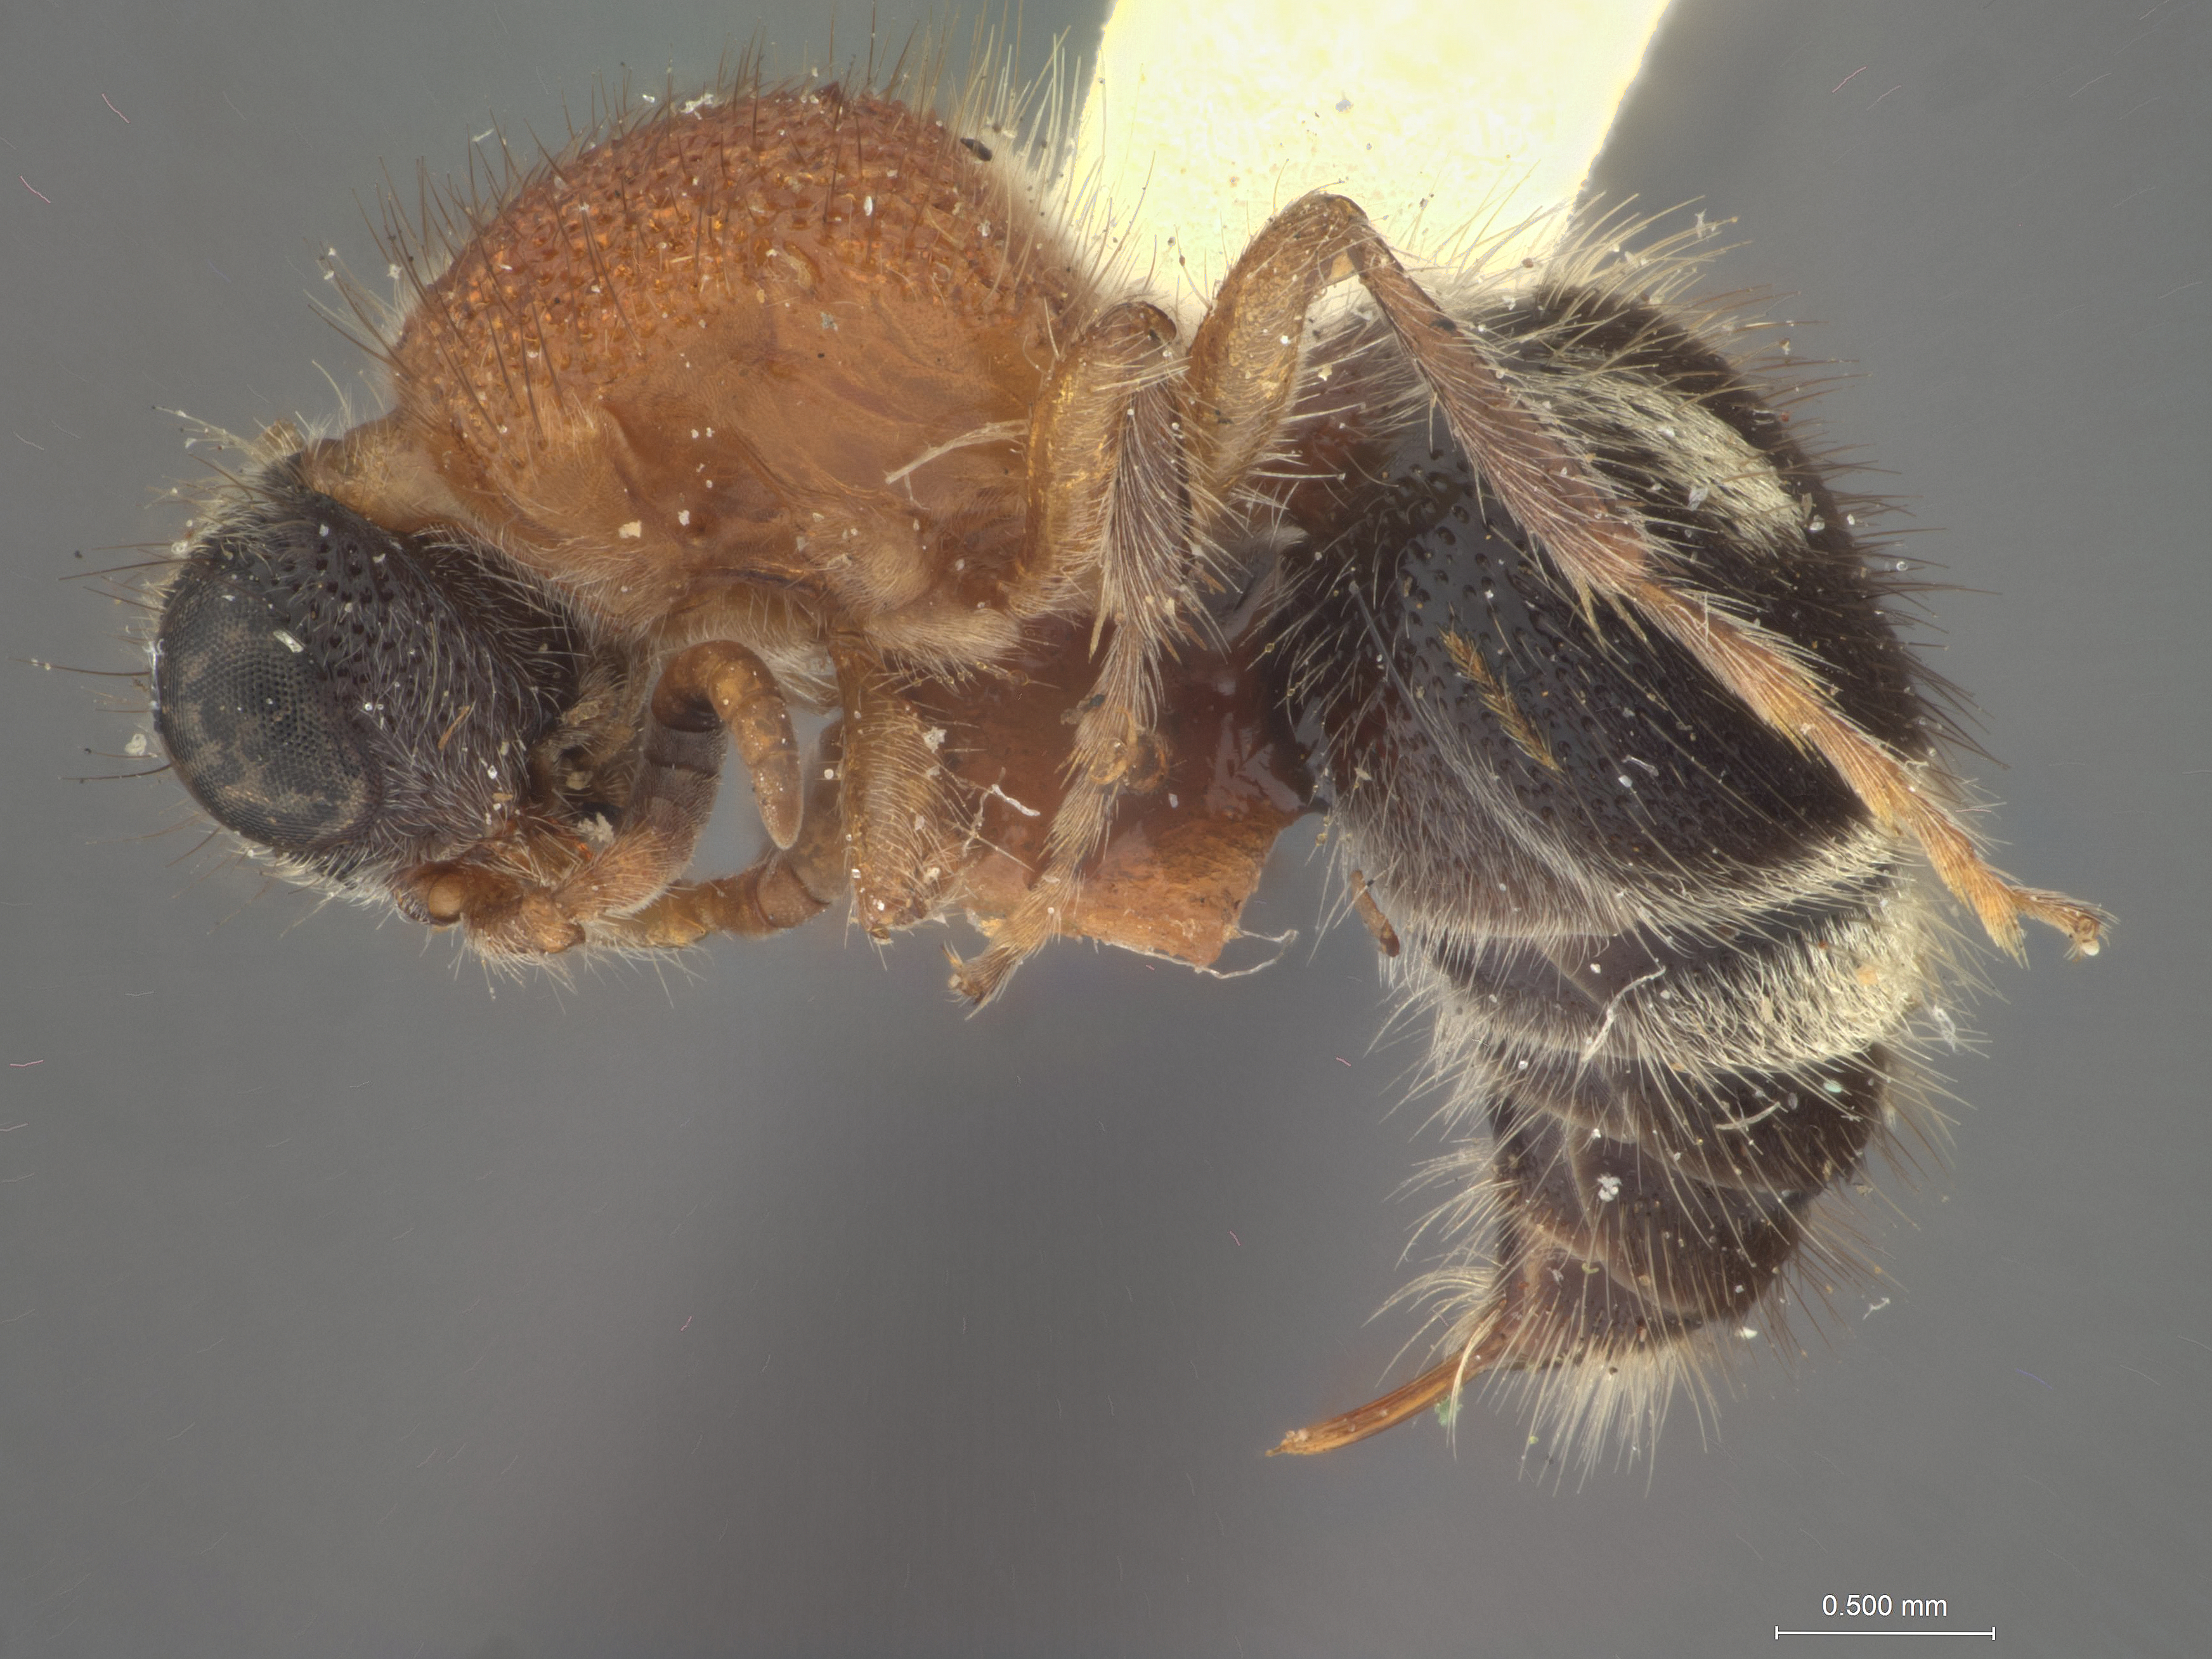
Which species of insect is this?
Timulla sibuyanensis
